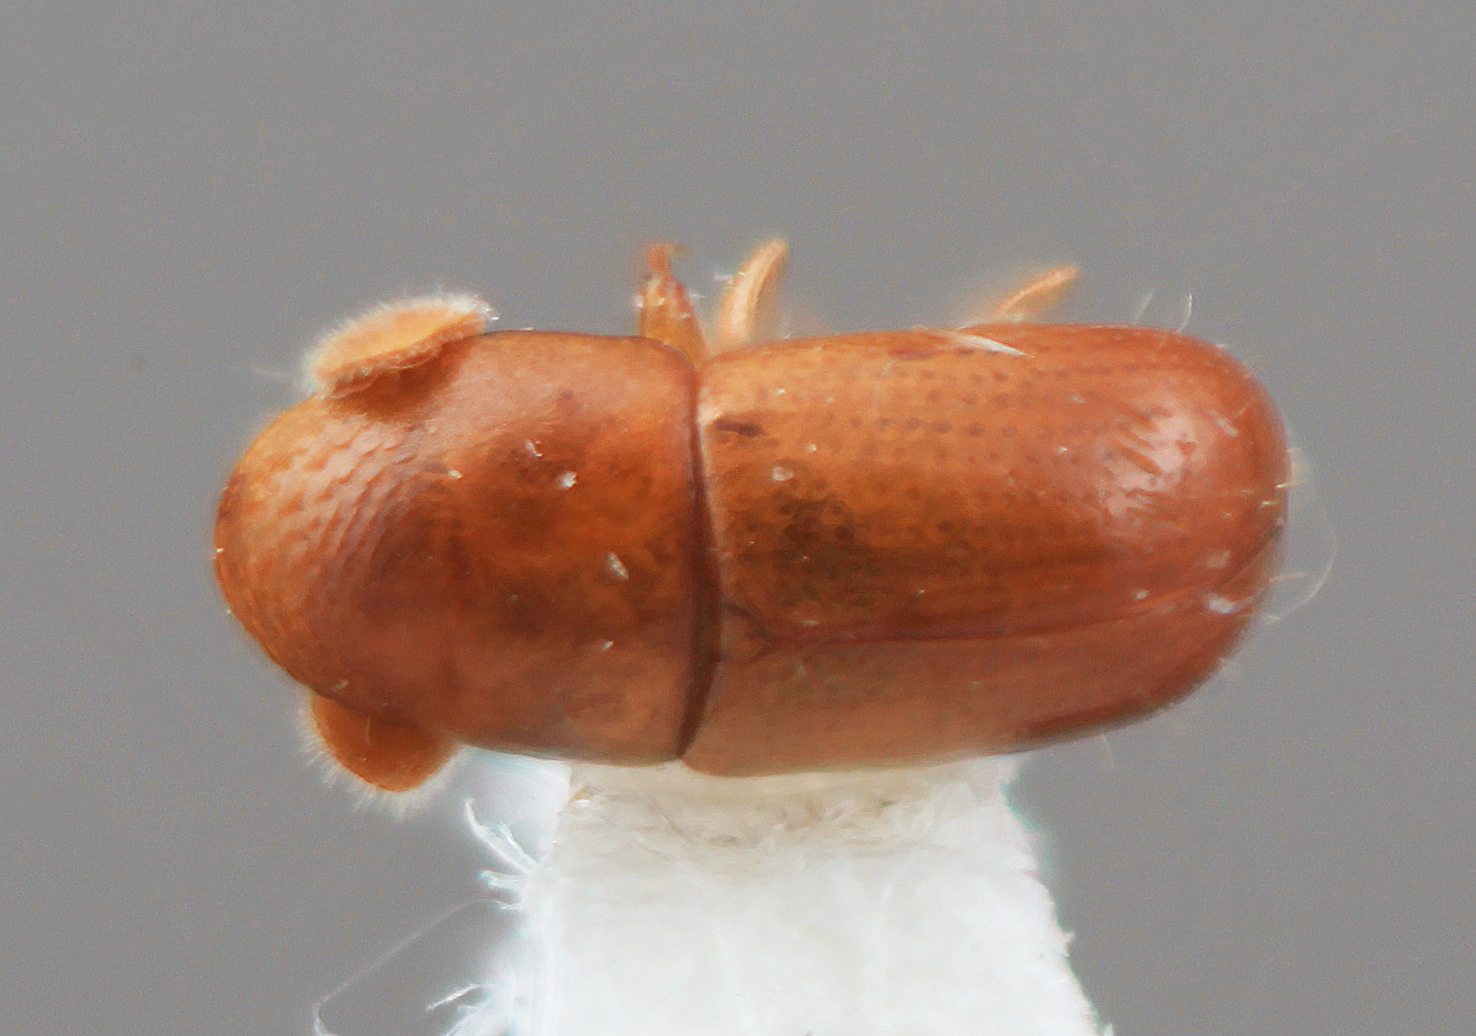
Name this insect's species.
Corthylus mimulus
